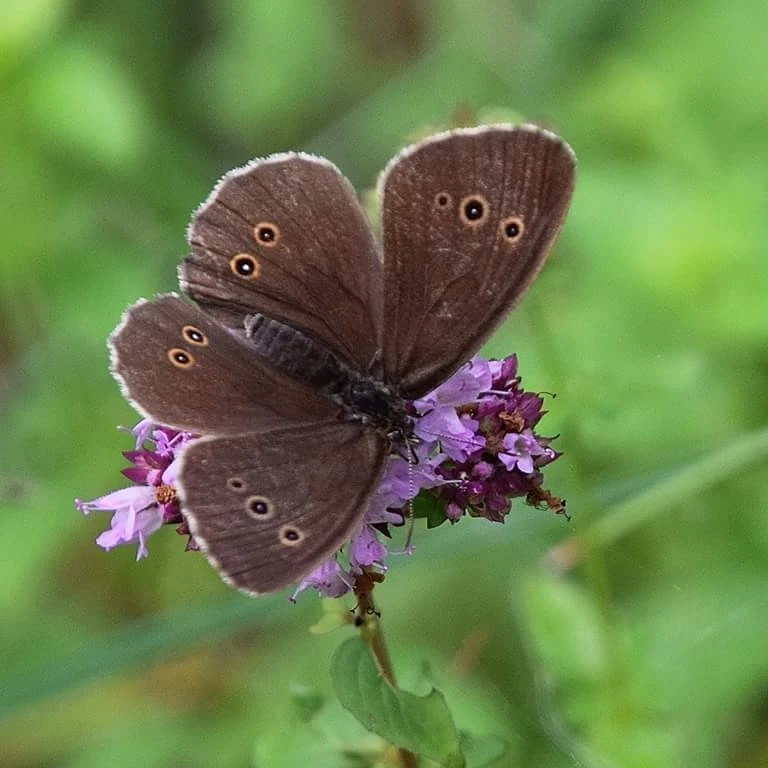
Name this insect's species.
Aphantopus hyperantus
